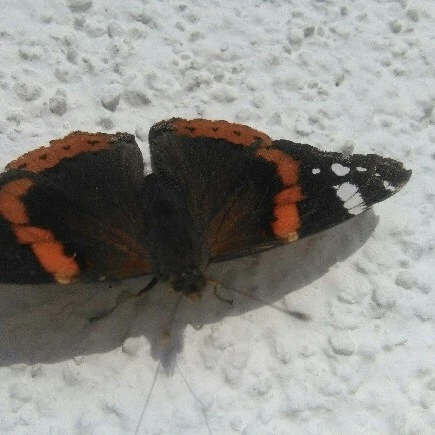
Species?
Vanessa atalanta
